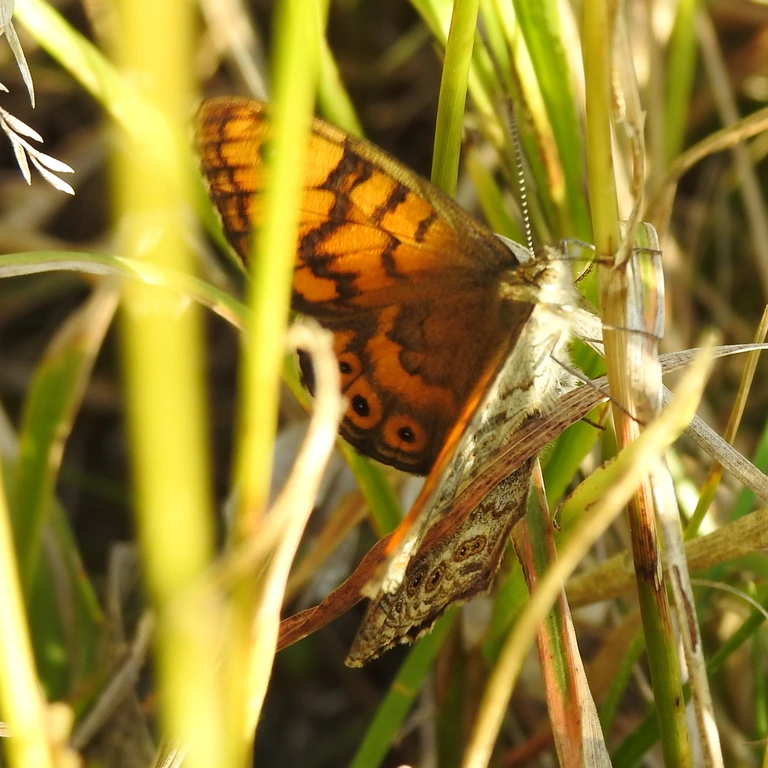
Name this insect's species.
Lasiommata megera (also Pararge megera)
